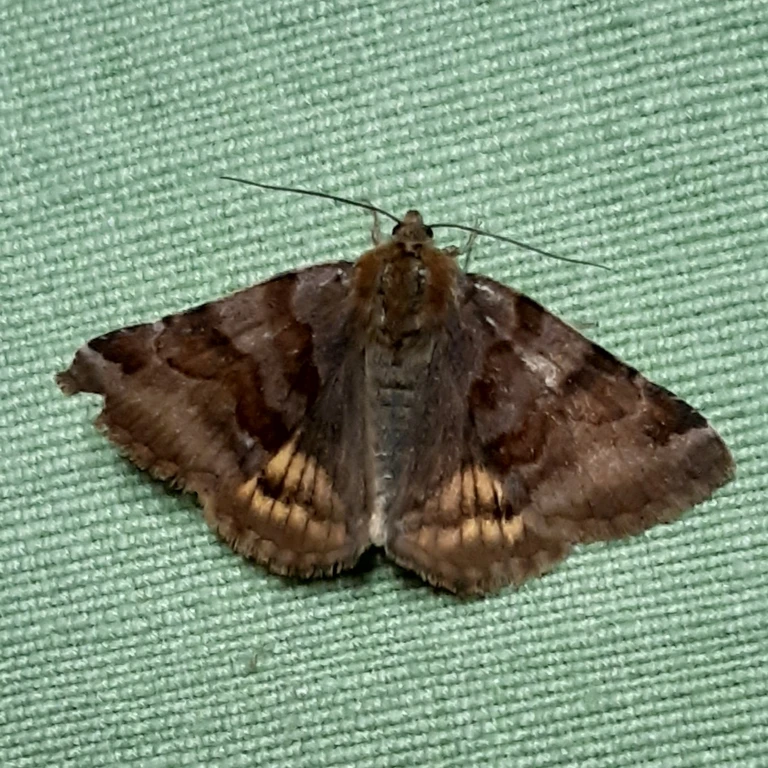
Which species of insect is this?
Euclidia glyphica
